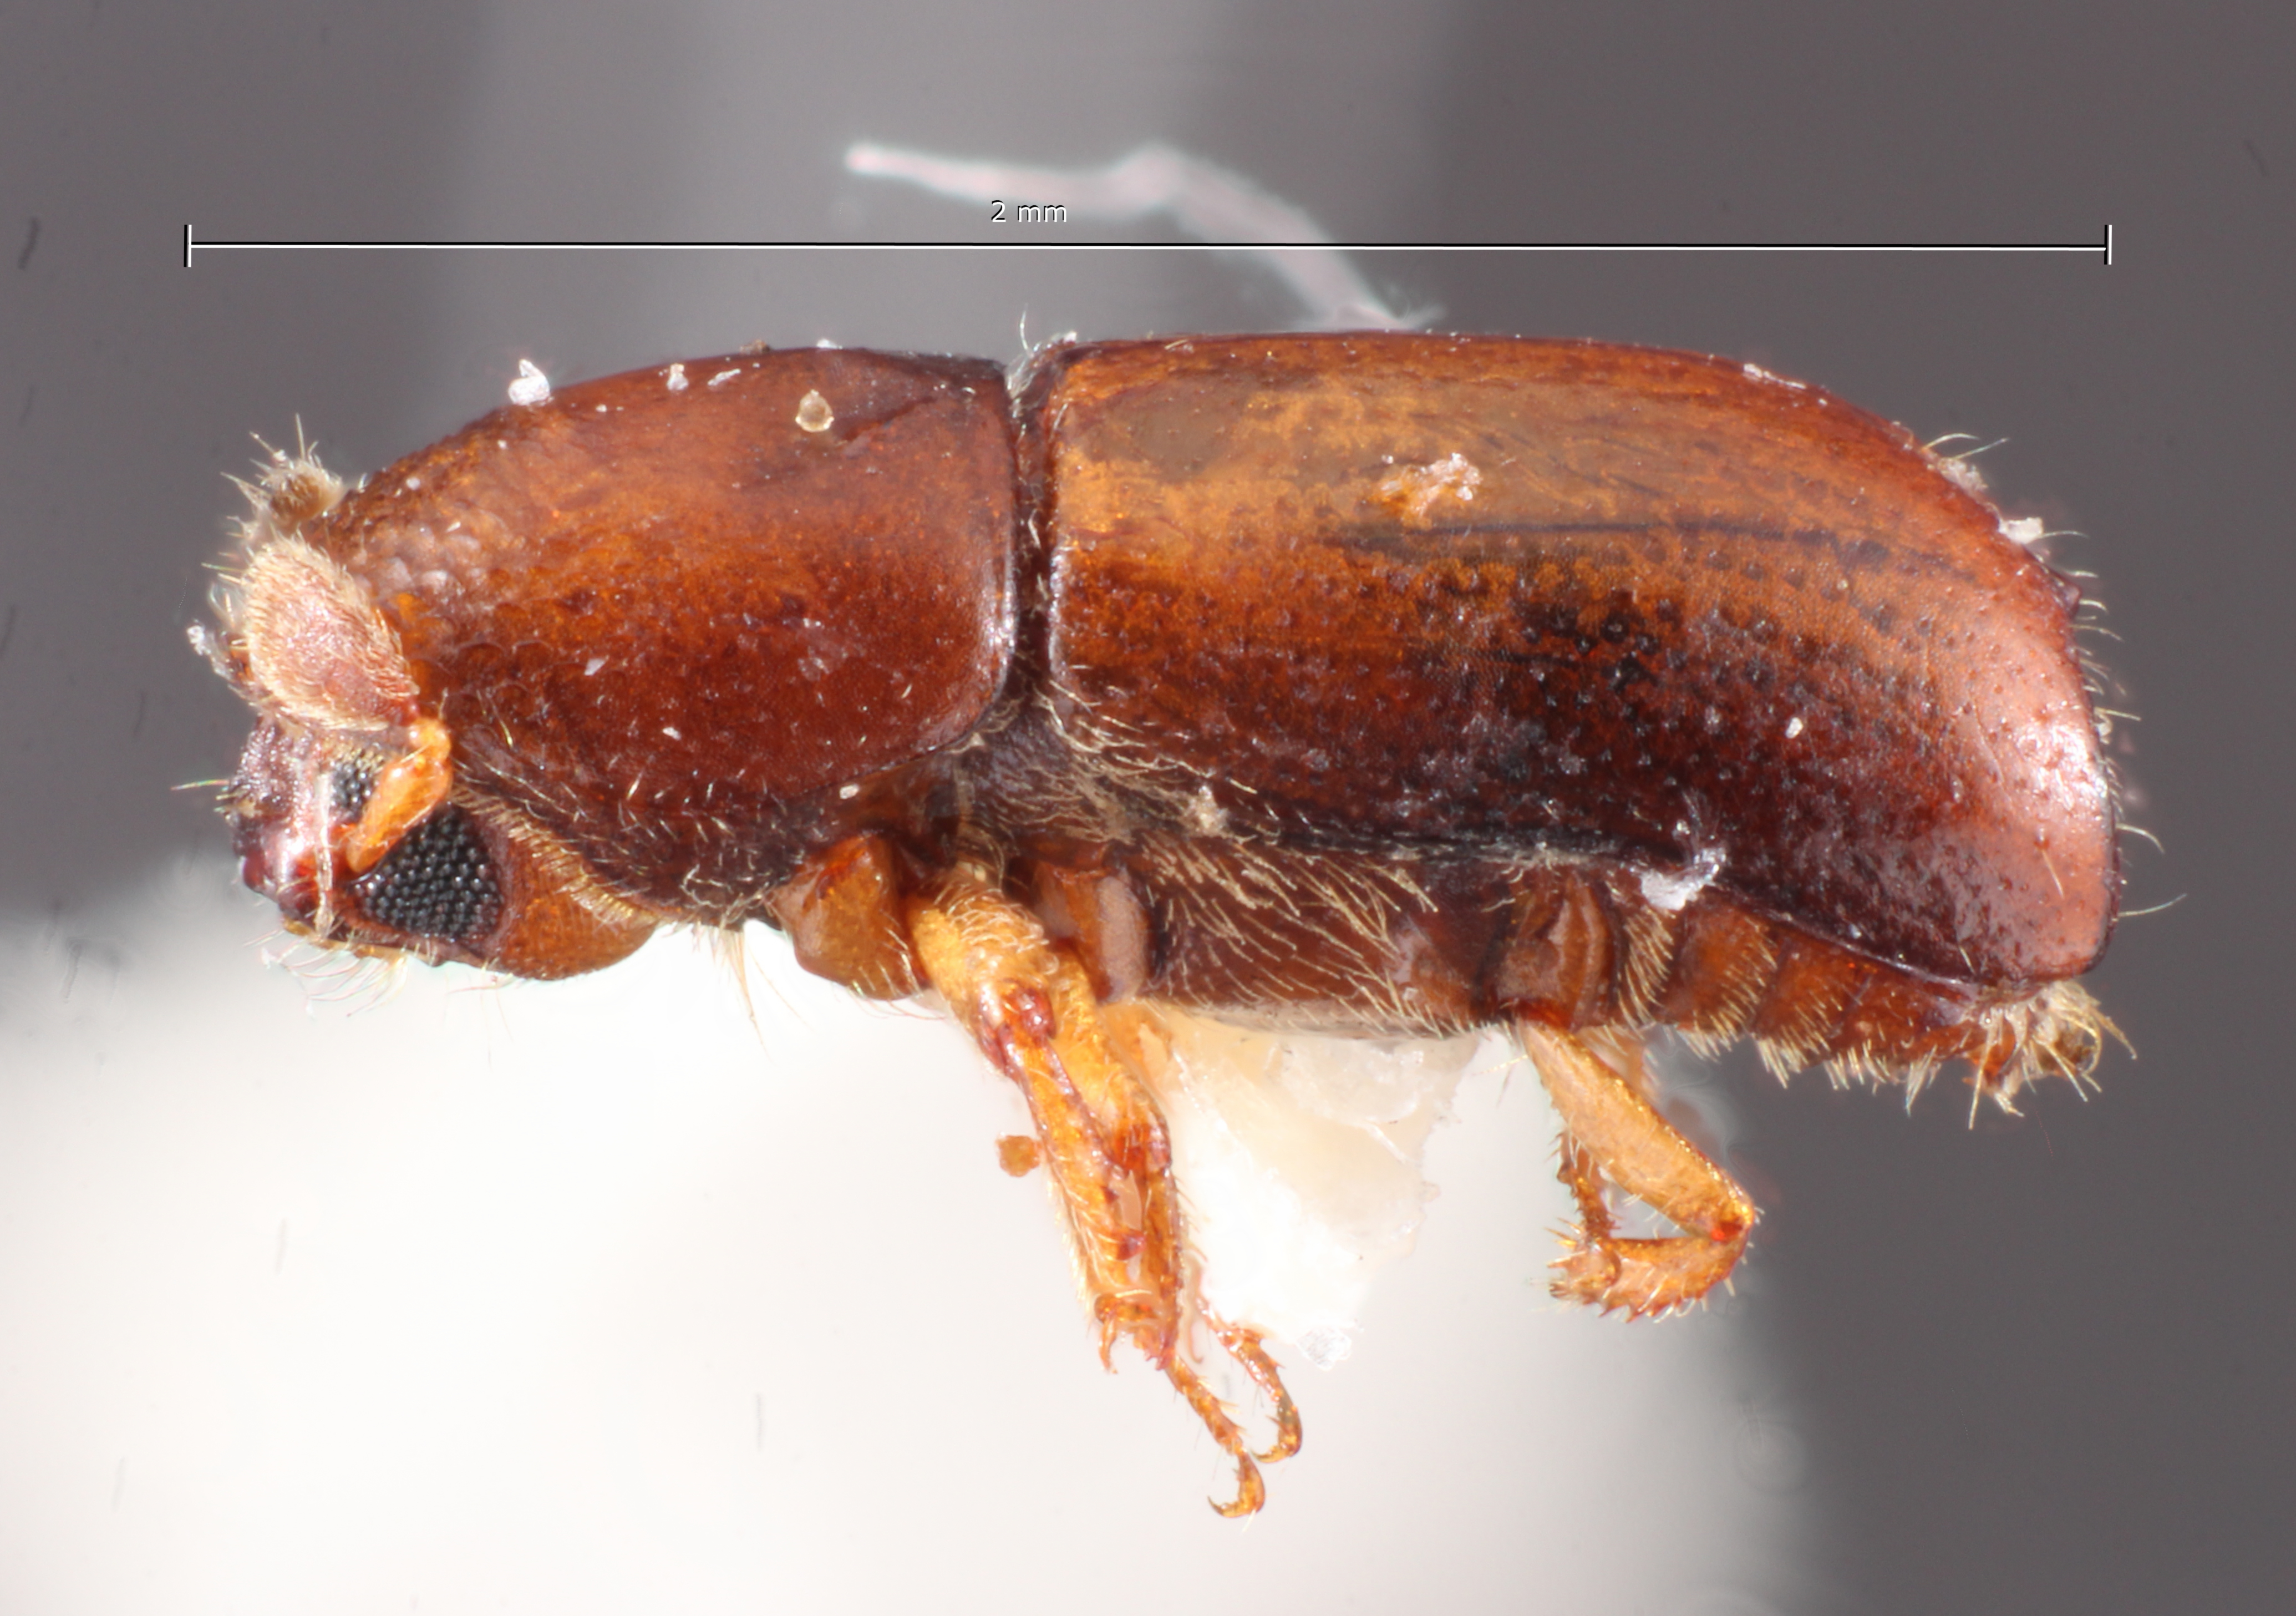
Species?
Monarthrum fastigiorum
